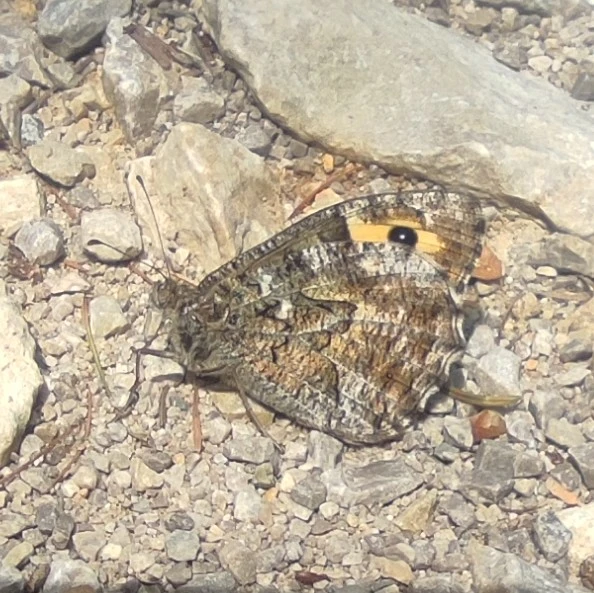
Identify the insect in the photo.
Hipparchia semele
